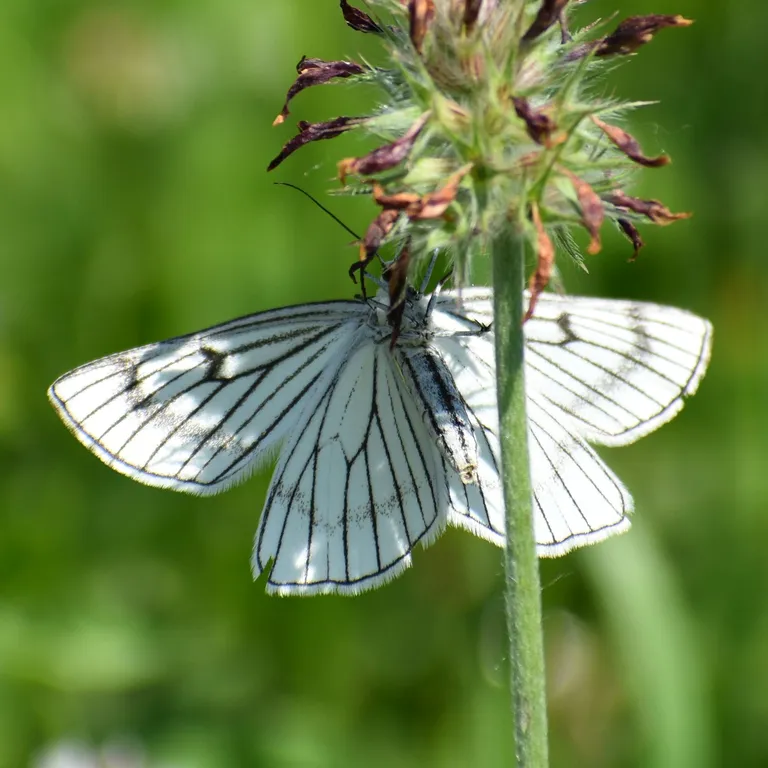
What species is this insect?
Siona lineata
